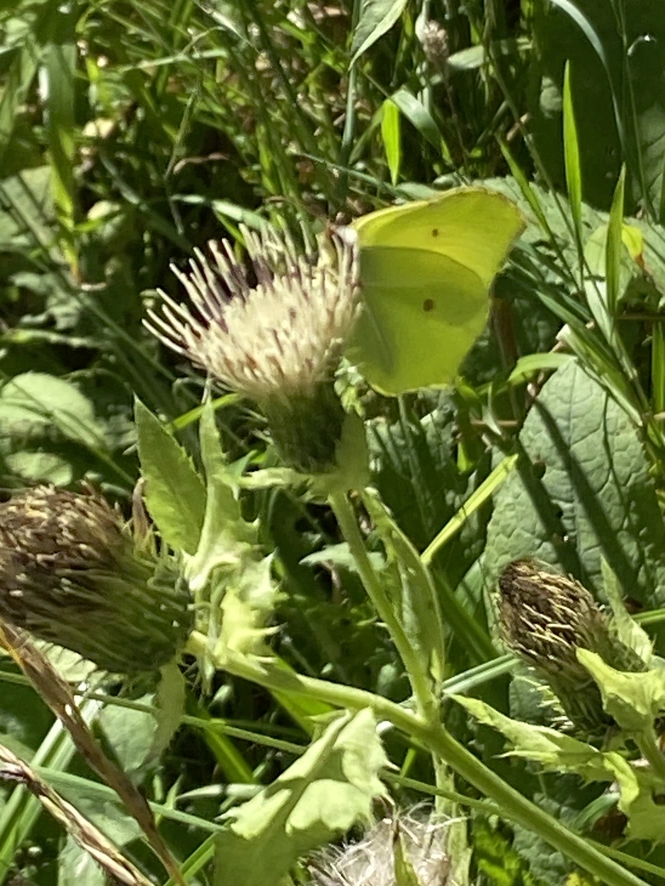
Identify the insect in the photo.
Gonepteryx rhamni
